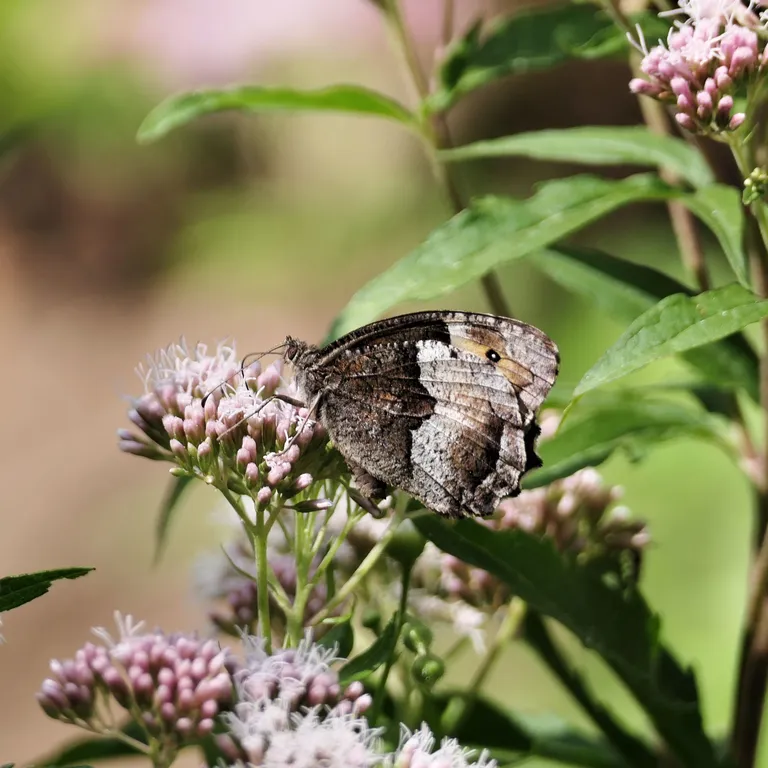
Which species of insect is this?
Hipparchia alcyone
